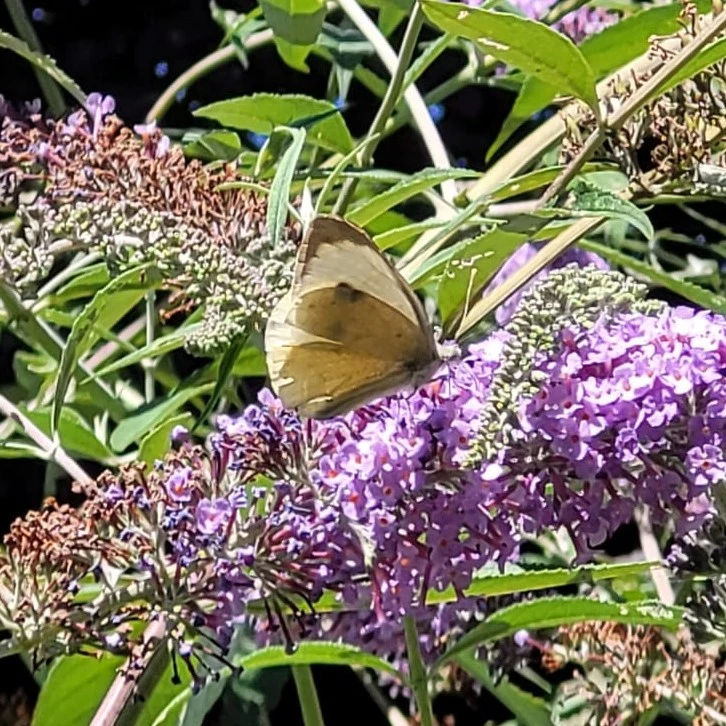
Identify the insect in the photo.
Pieris brassicae
